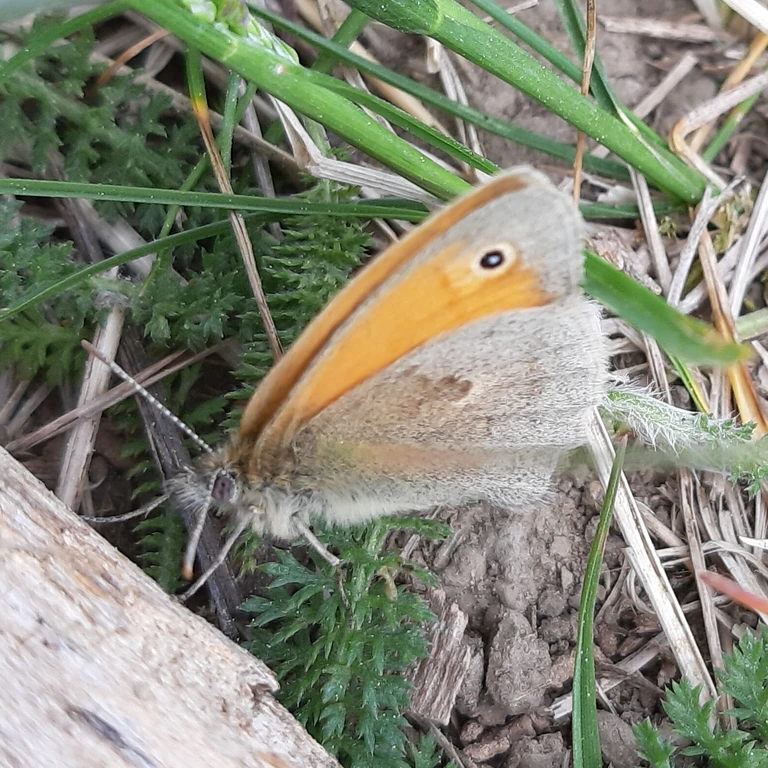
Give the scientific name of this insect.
Coenonympha pamphilus
